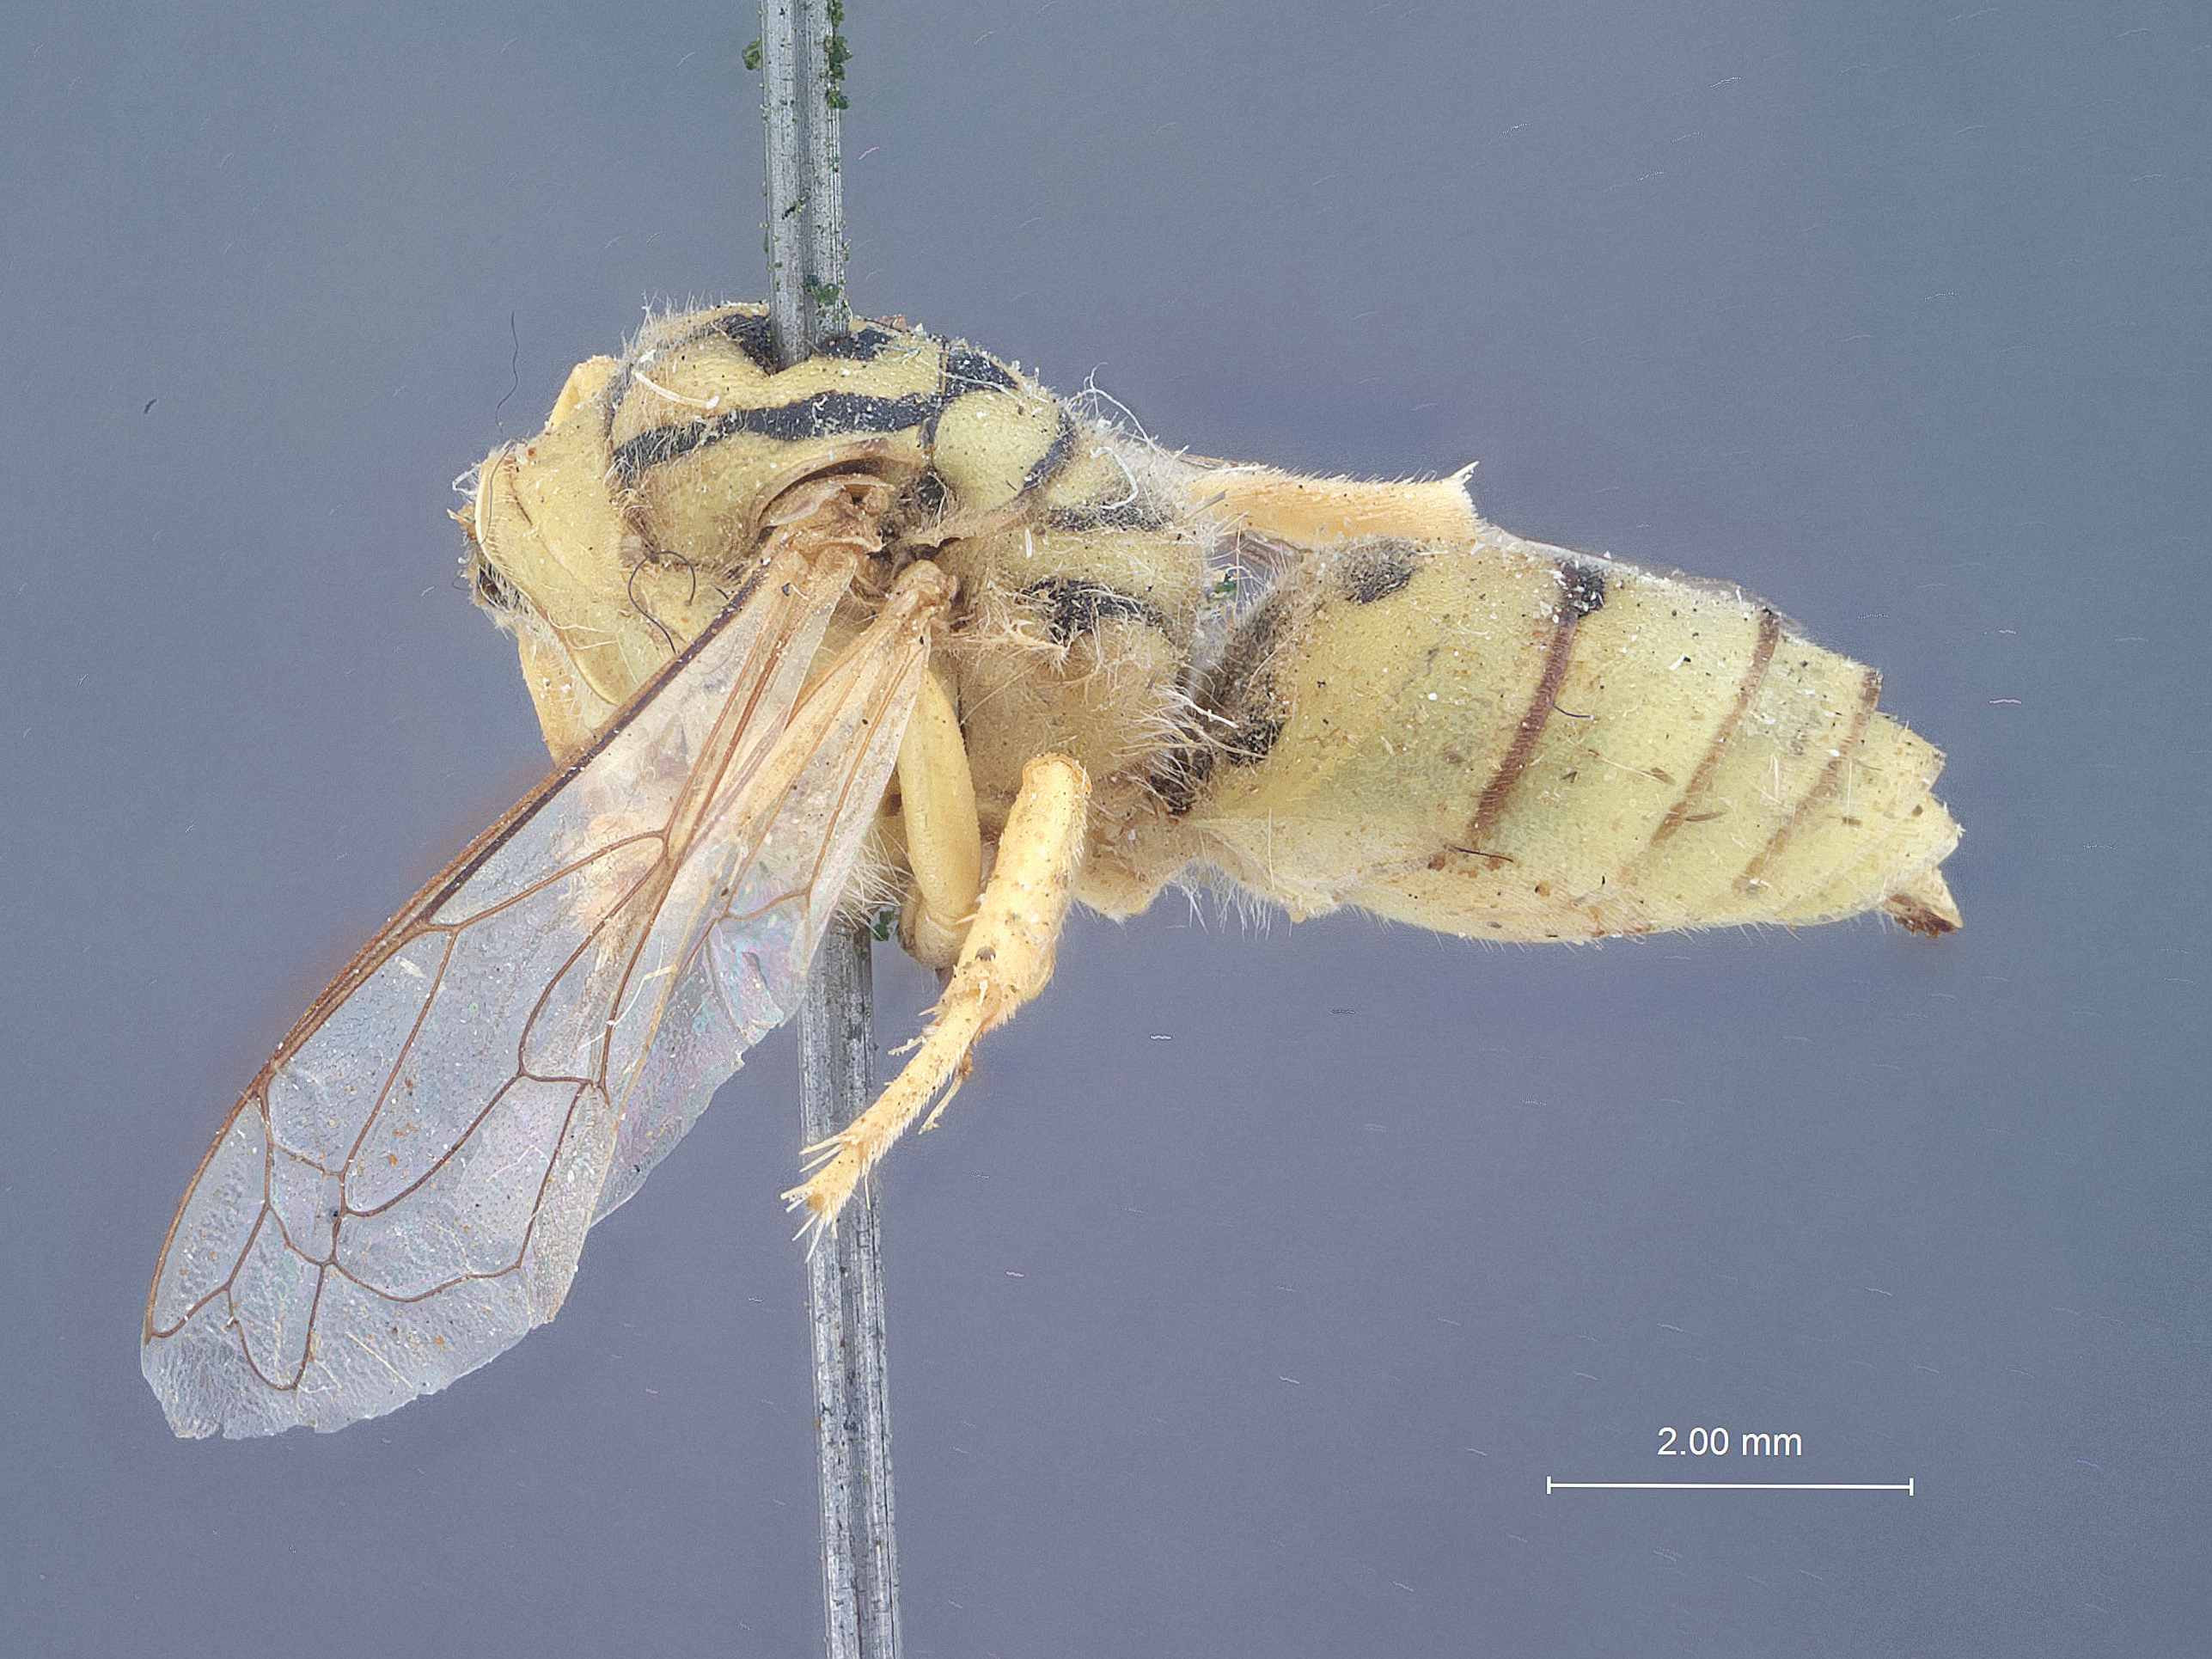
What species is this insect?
Monedula scitula
